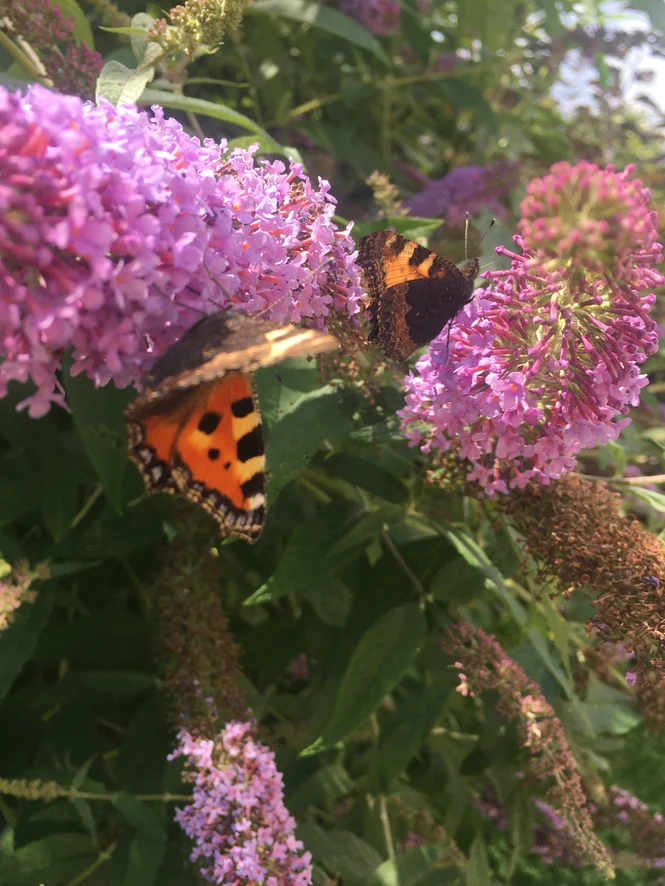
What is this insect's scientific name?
Aglais urticae
